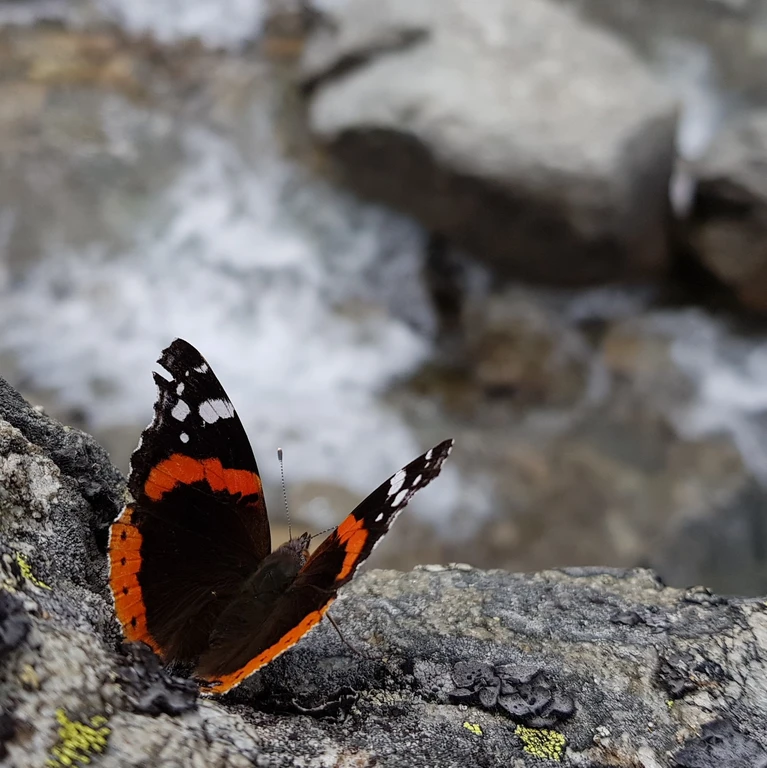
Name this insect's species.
Vanessa atalanta
